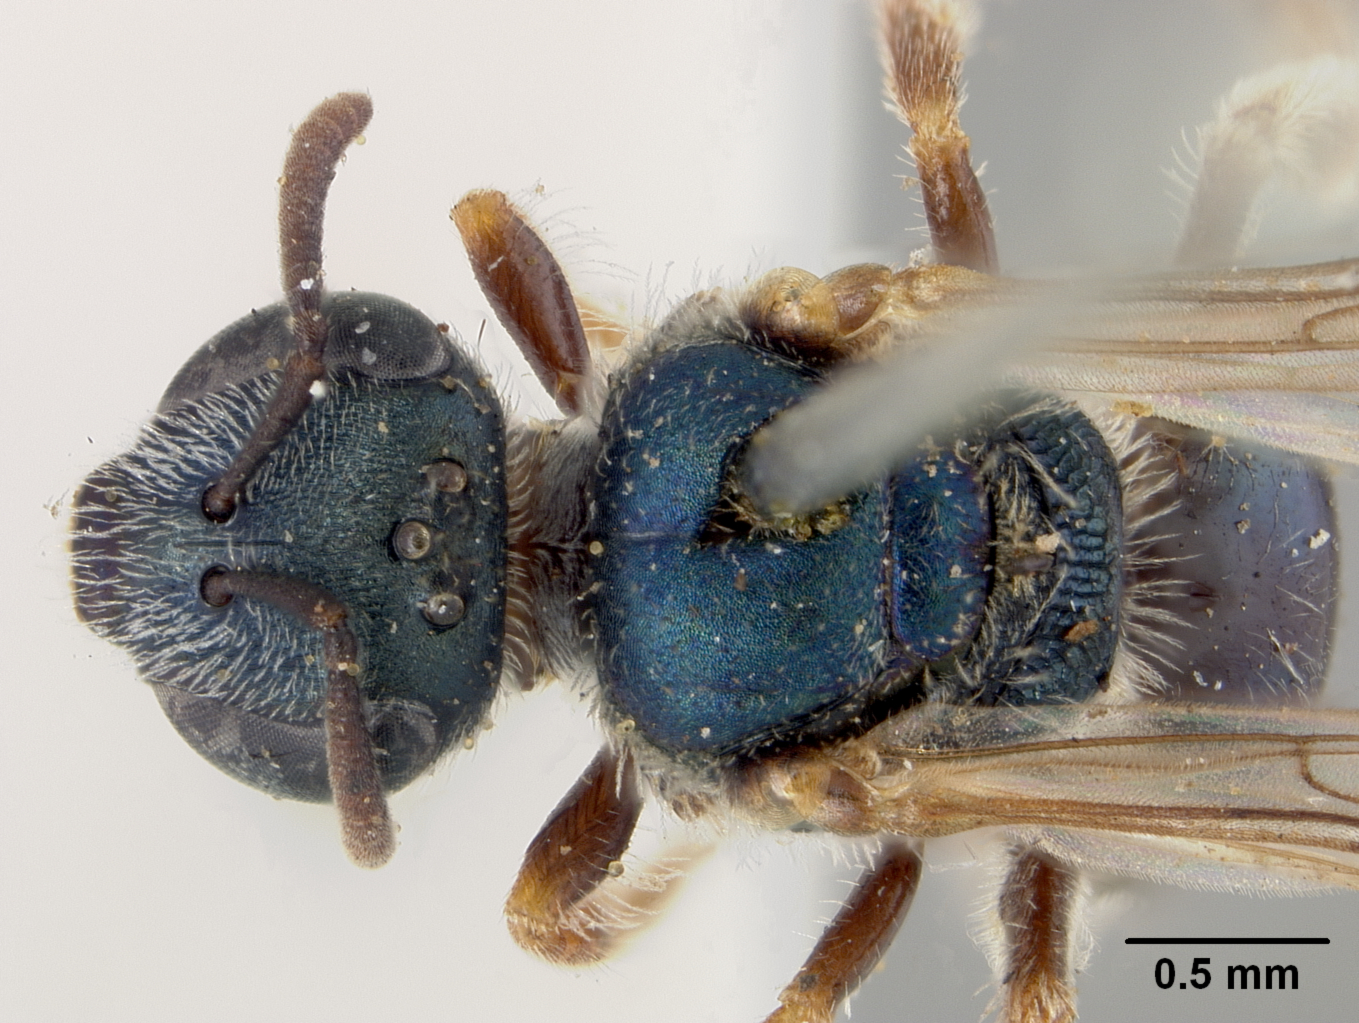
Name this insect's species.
Halictus pavonellus
